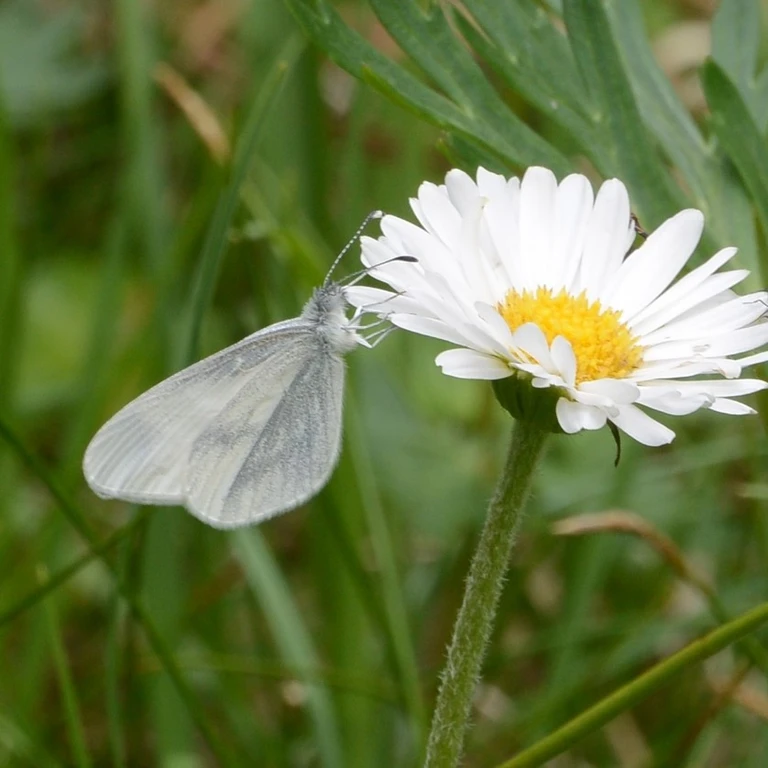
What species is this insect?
Leptidea sinapis/juvernica
